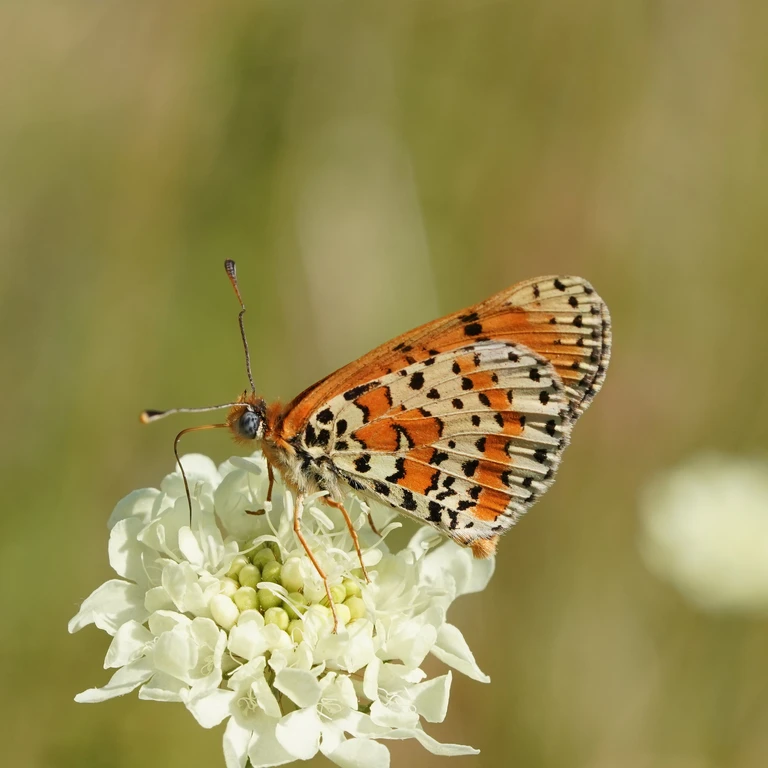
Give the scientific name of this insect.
Melitaea didyma
